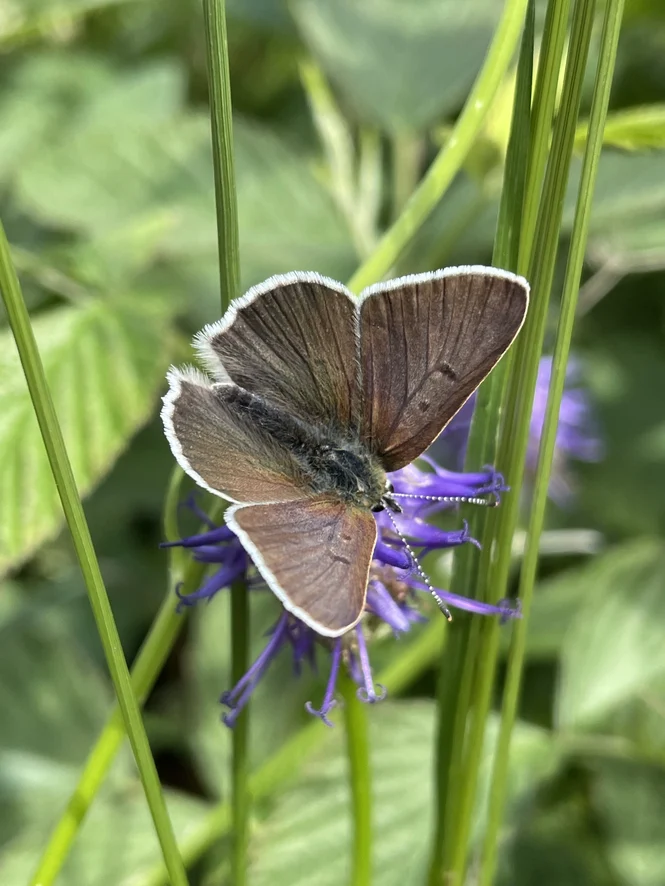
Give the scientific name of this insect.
Lycaena tityrus (also Loweia tityrus)
